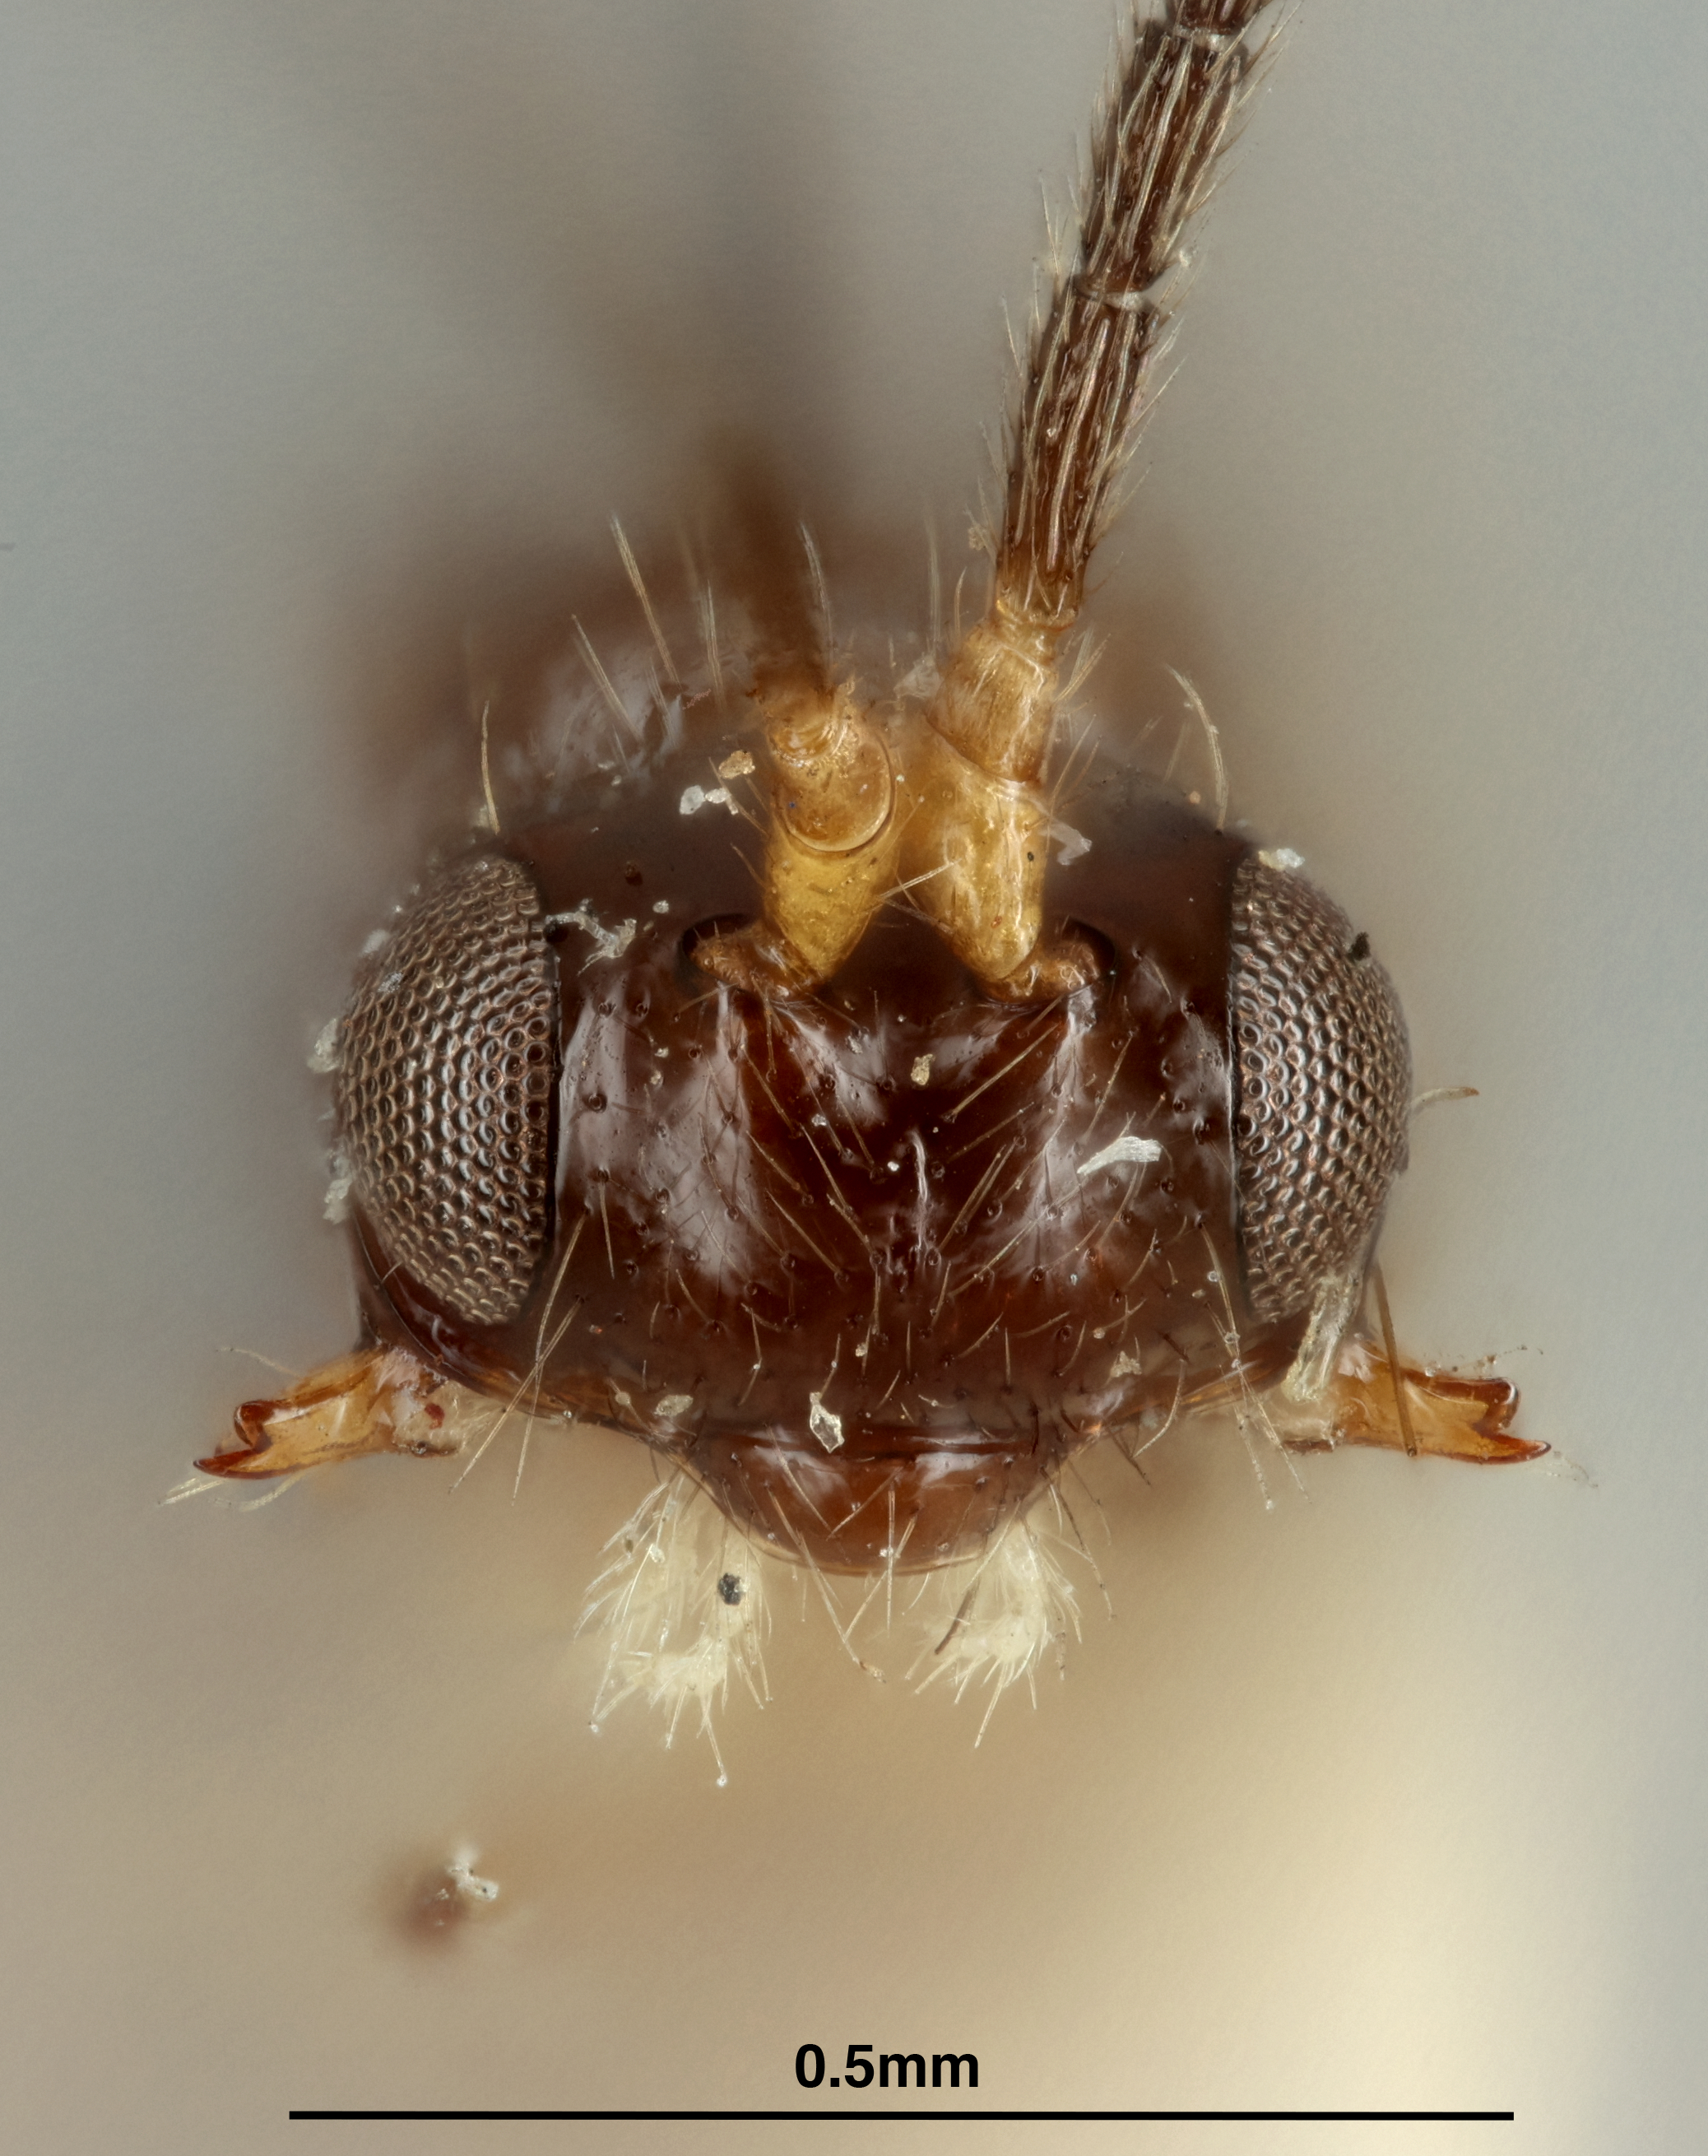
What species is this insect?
Aspilota longibasis
